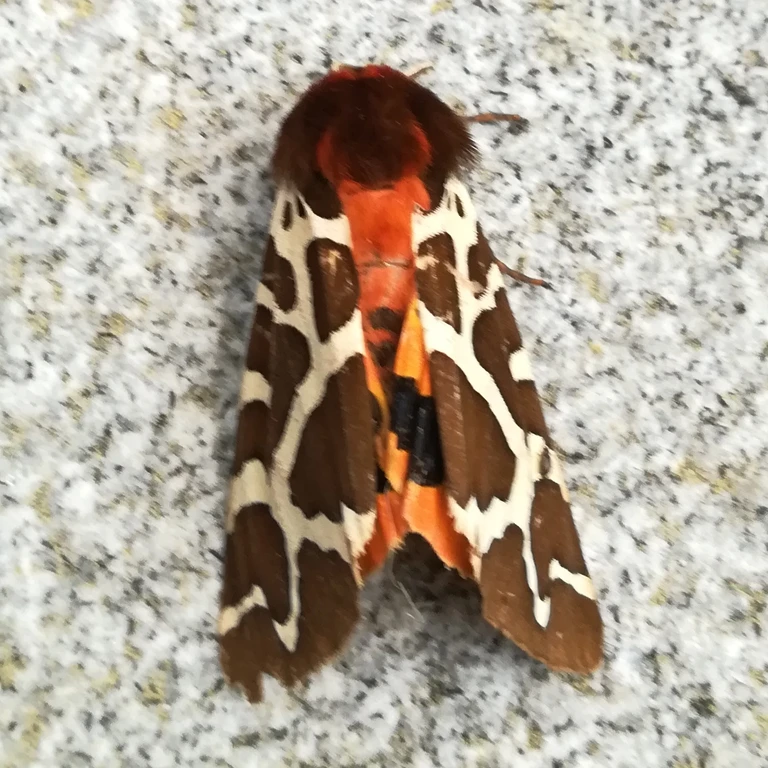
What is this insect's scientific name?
Arctia caja
